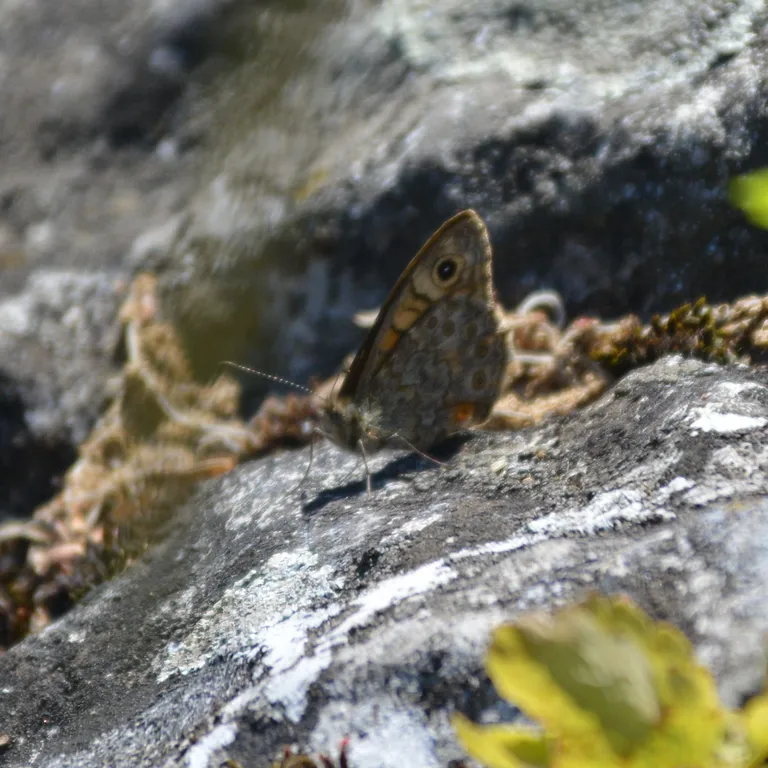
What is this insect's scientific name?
Lasiommata megera (also Pararge megera)
